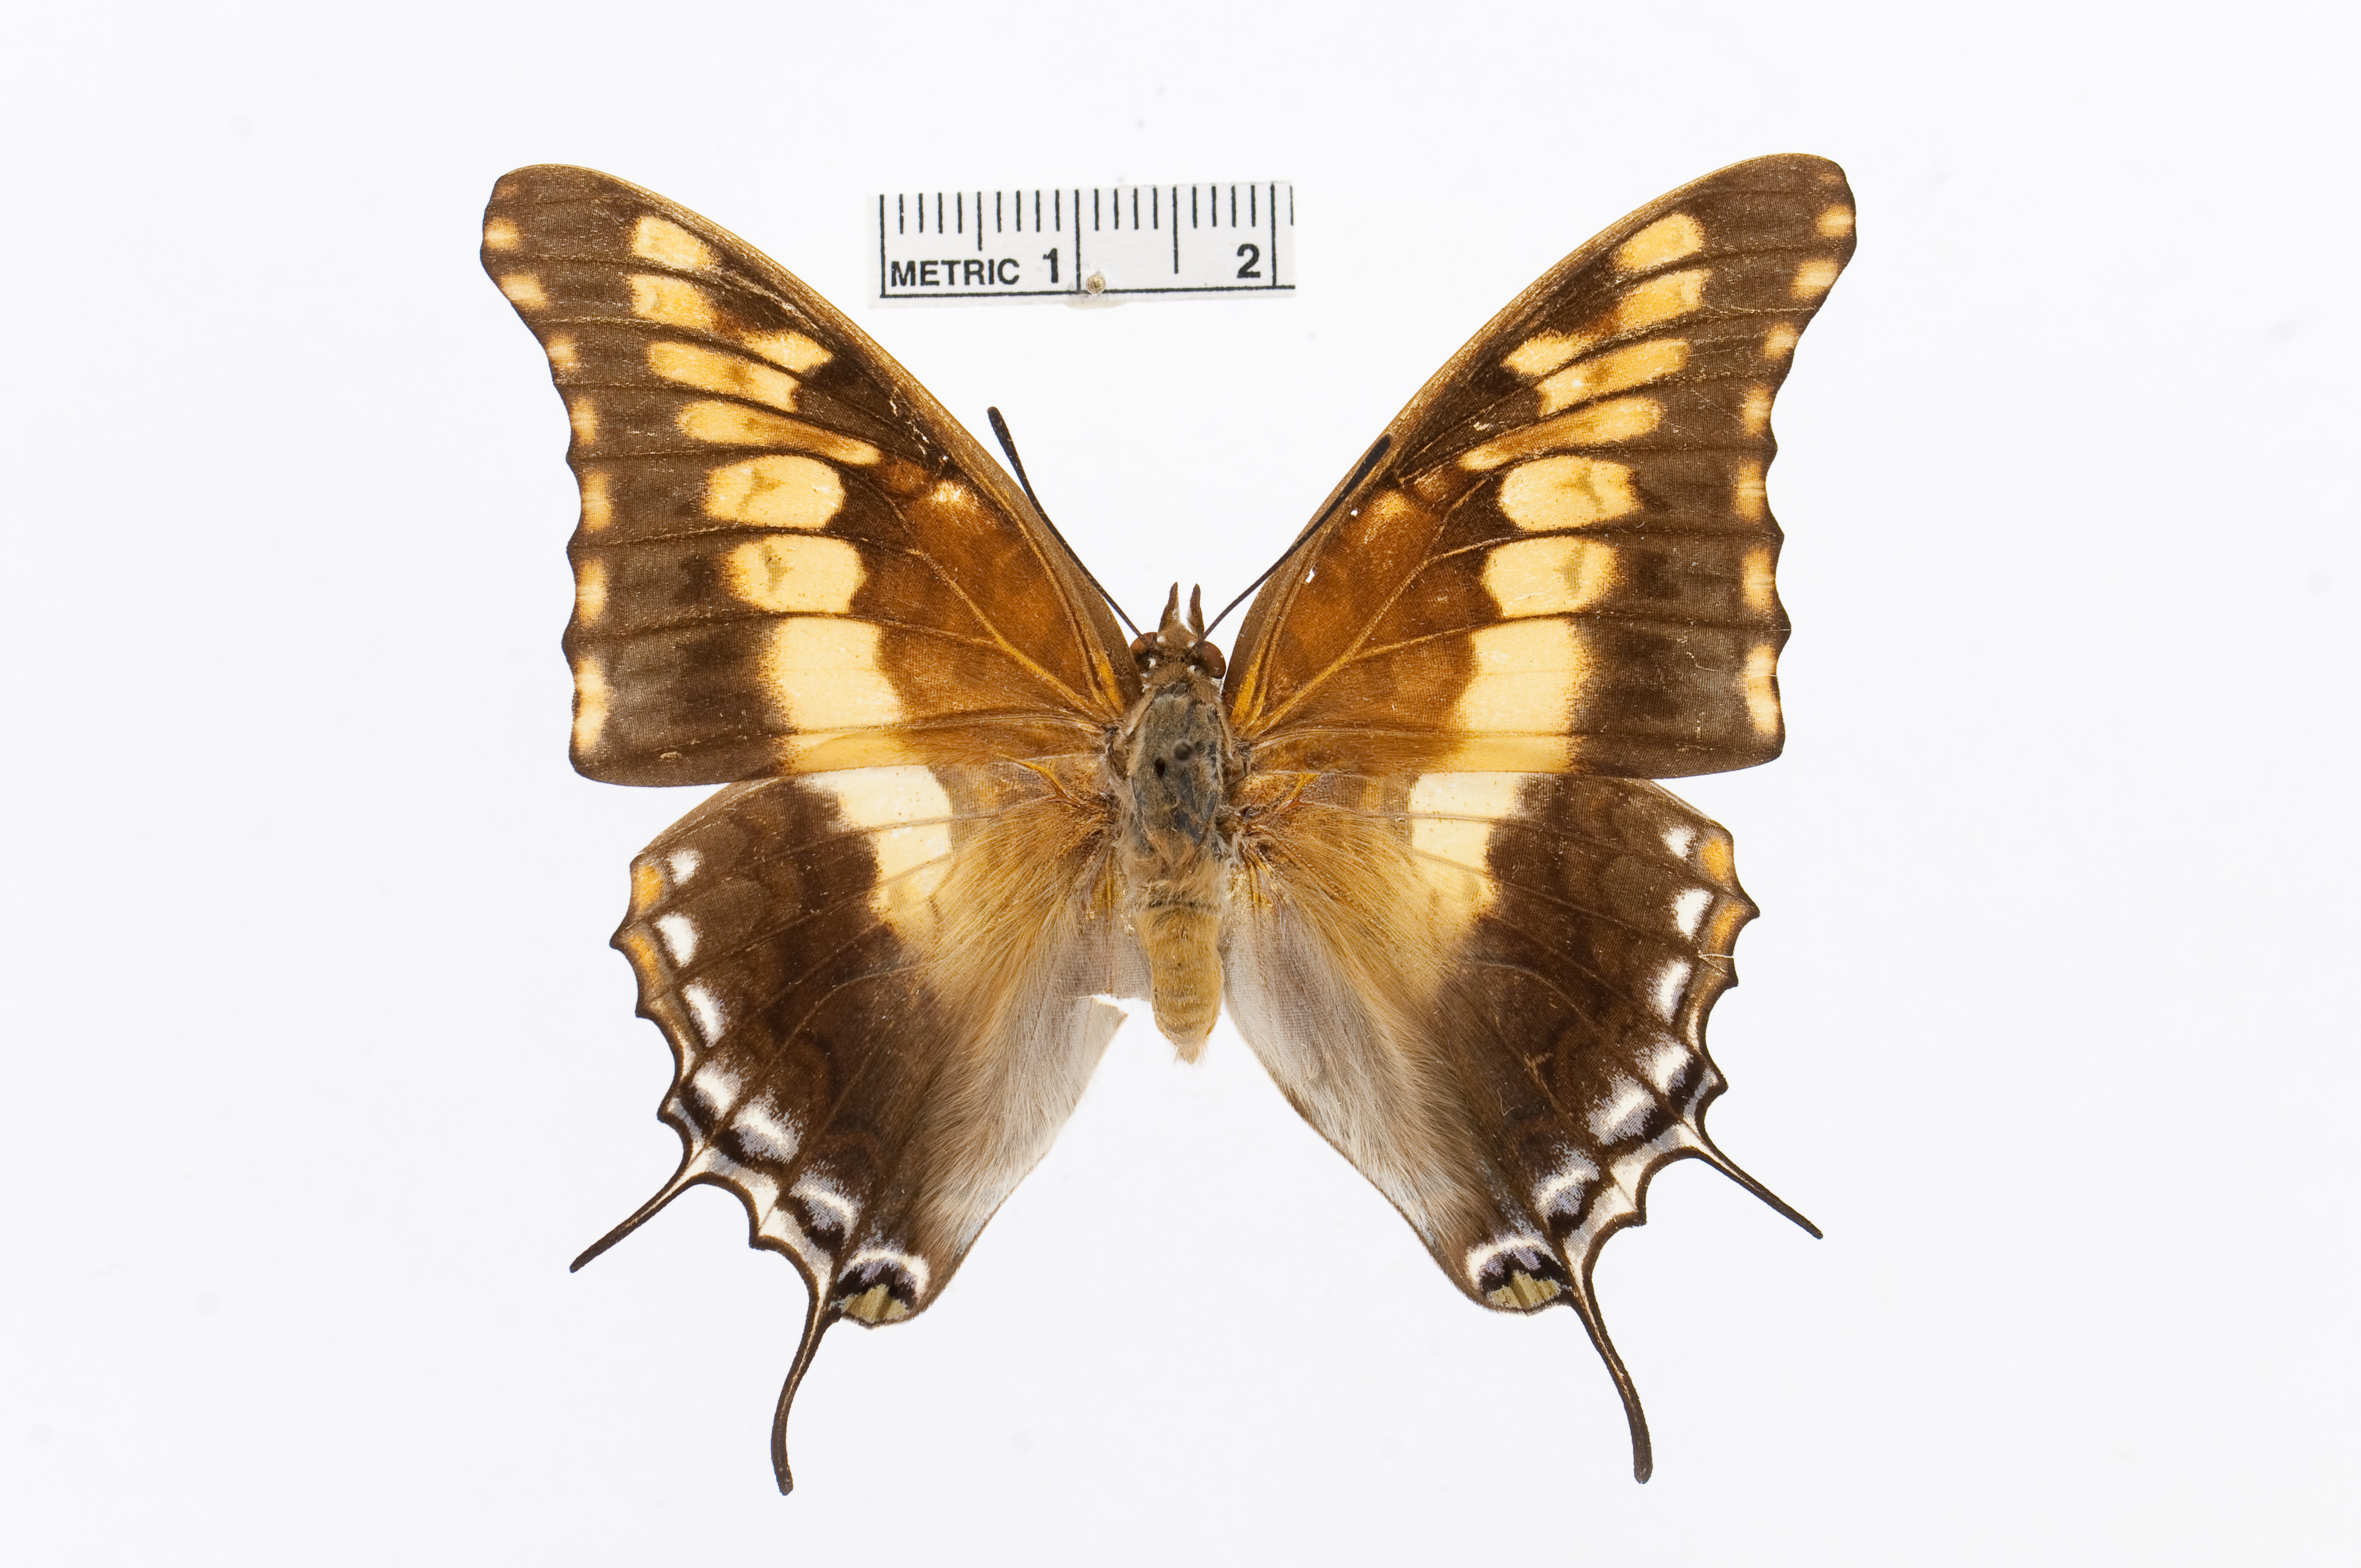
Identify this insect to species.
Charaxes achaemenes
